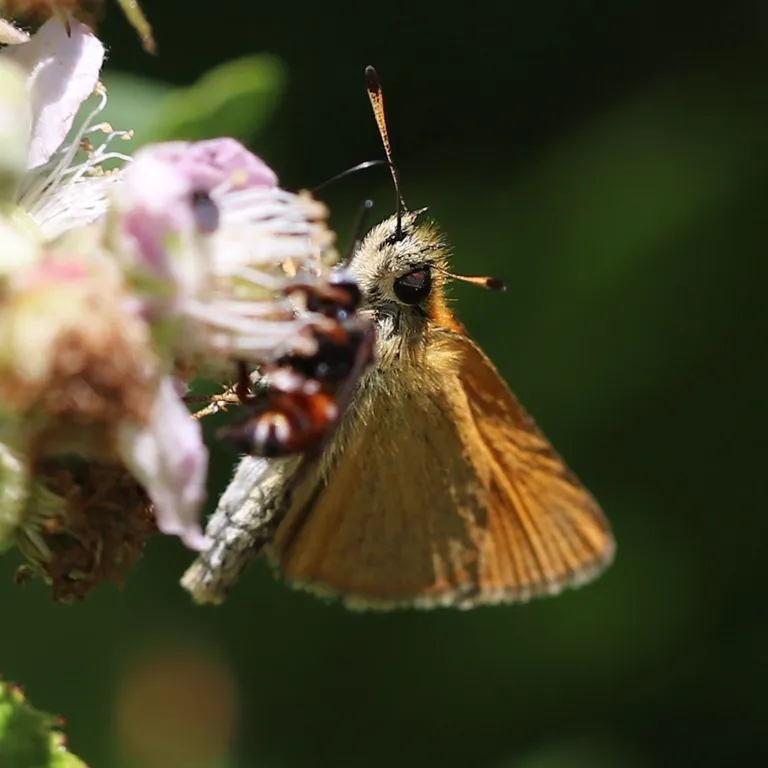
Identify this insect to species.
Thymelicus lineola
